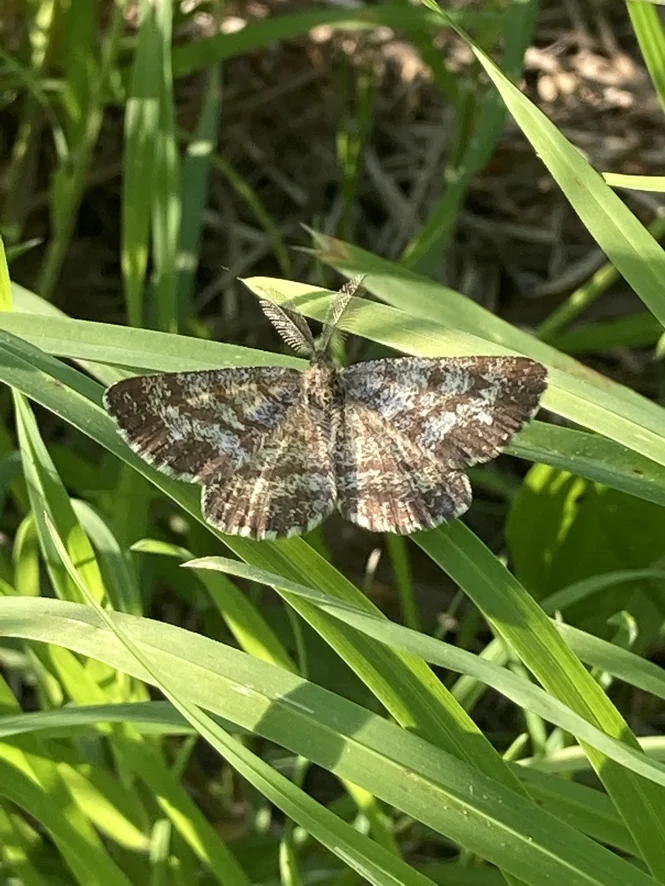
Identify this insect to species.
Ematurga atomaria
